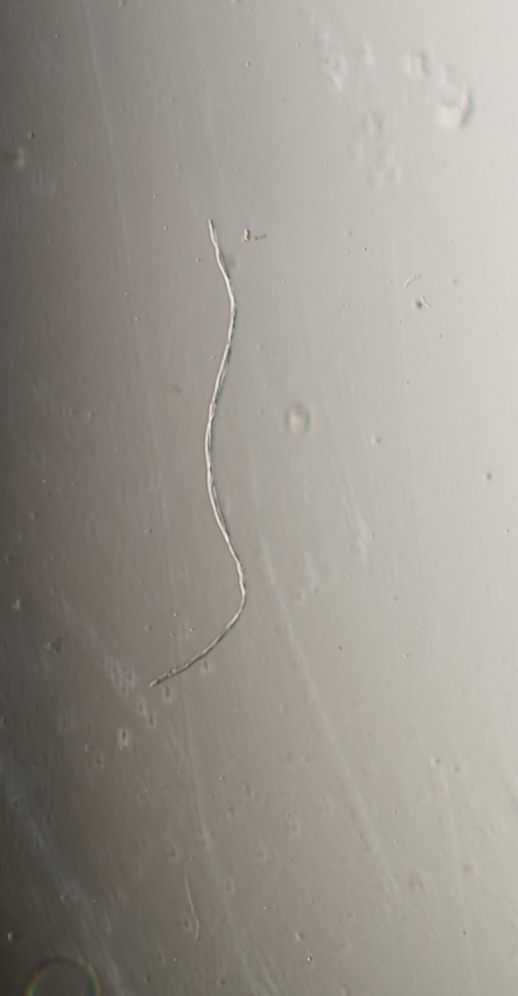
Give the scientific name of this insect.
Chionodes meddix
